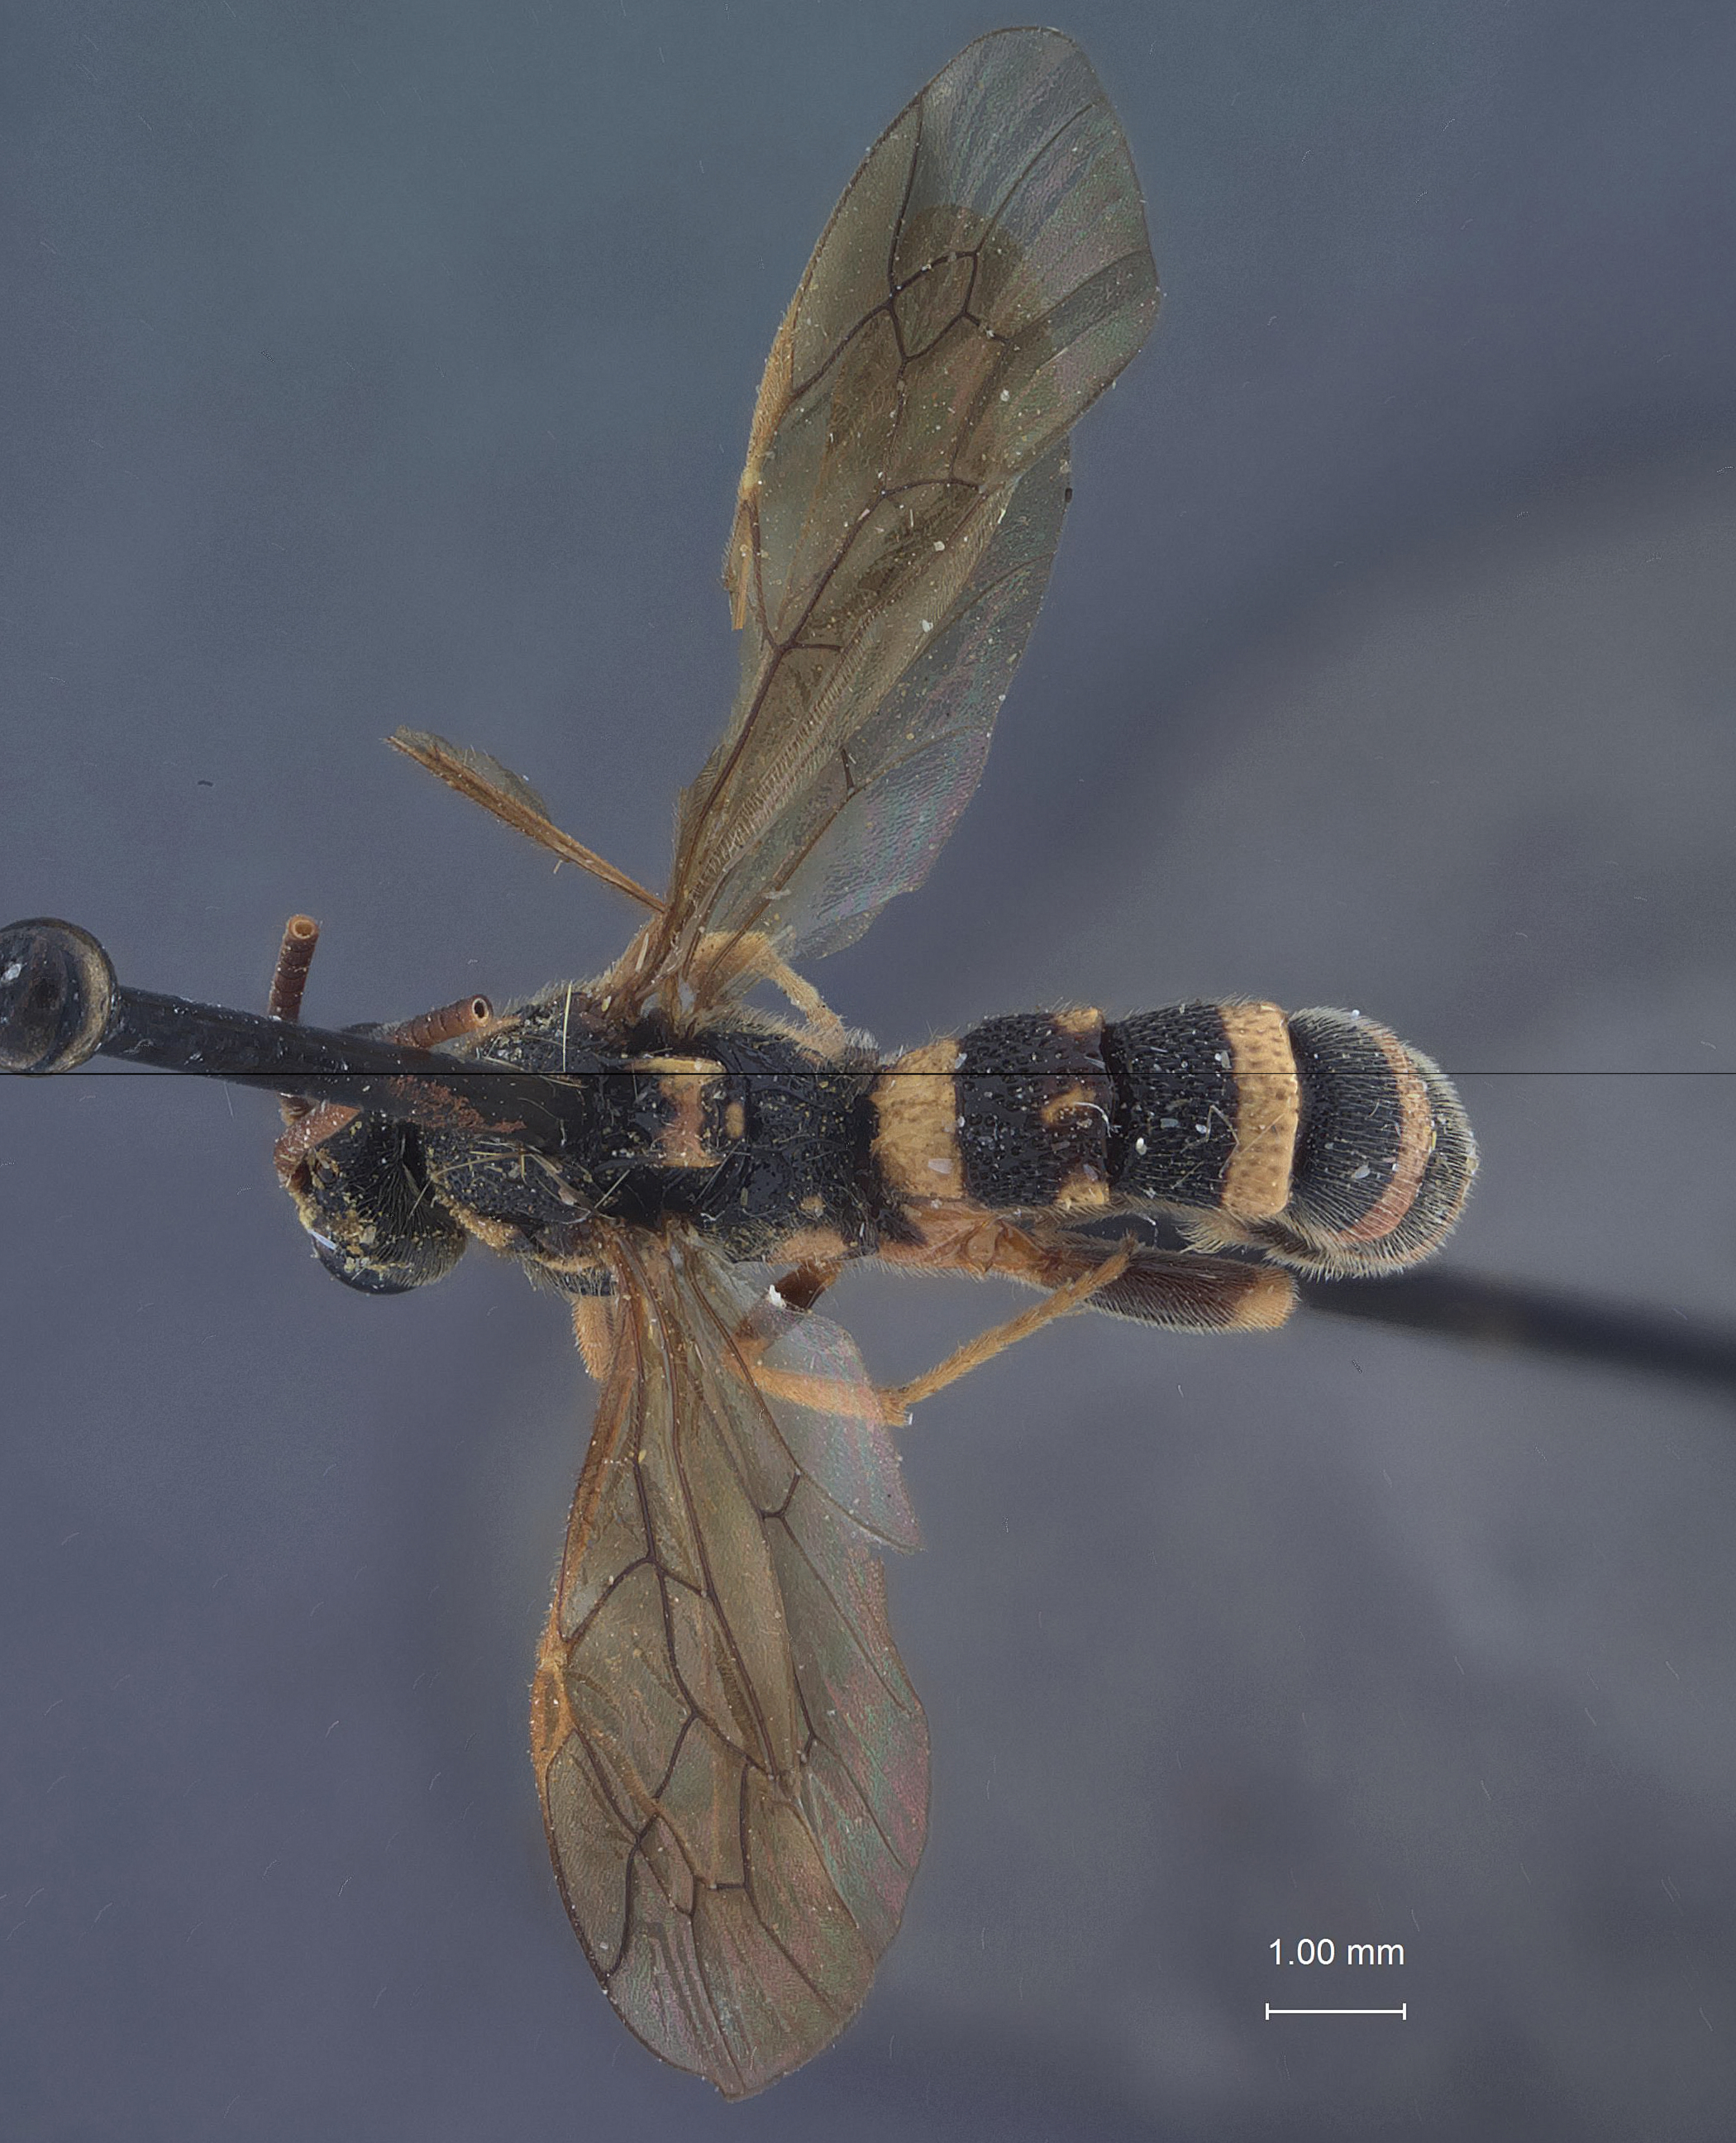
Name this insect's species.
Metopius pectoralis
